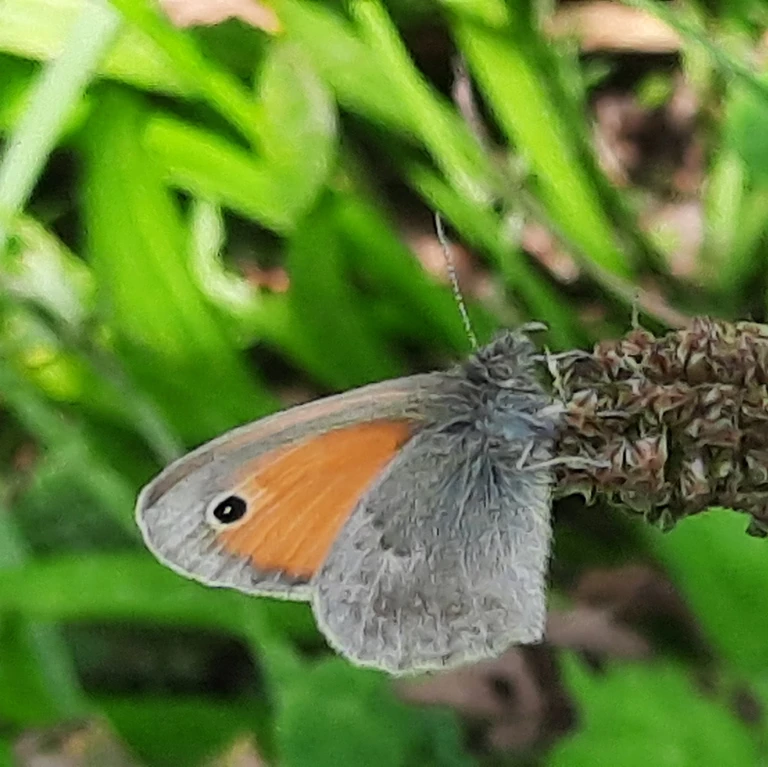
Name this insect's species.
Coenonympha pamphilus
